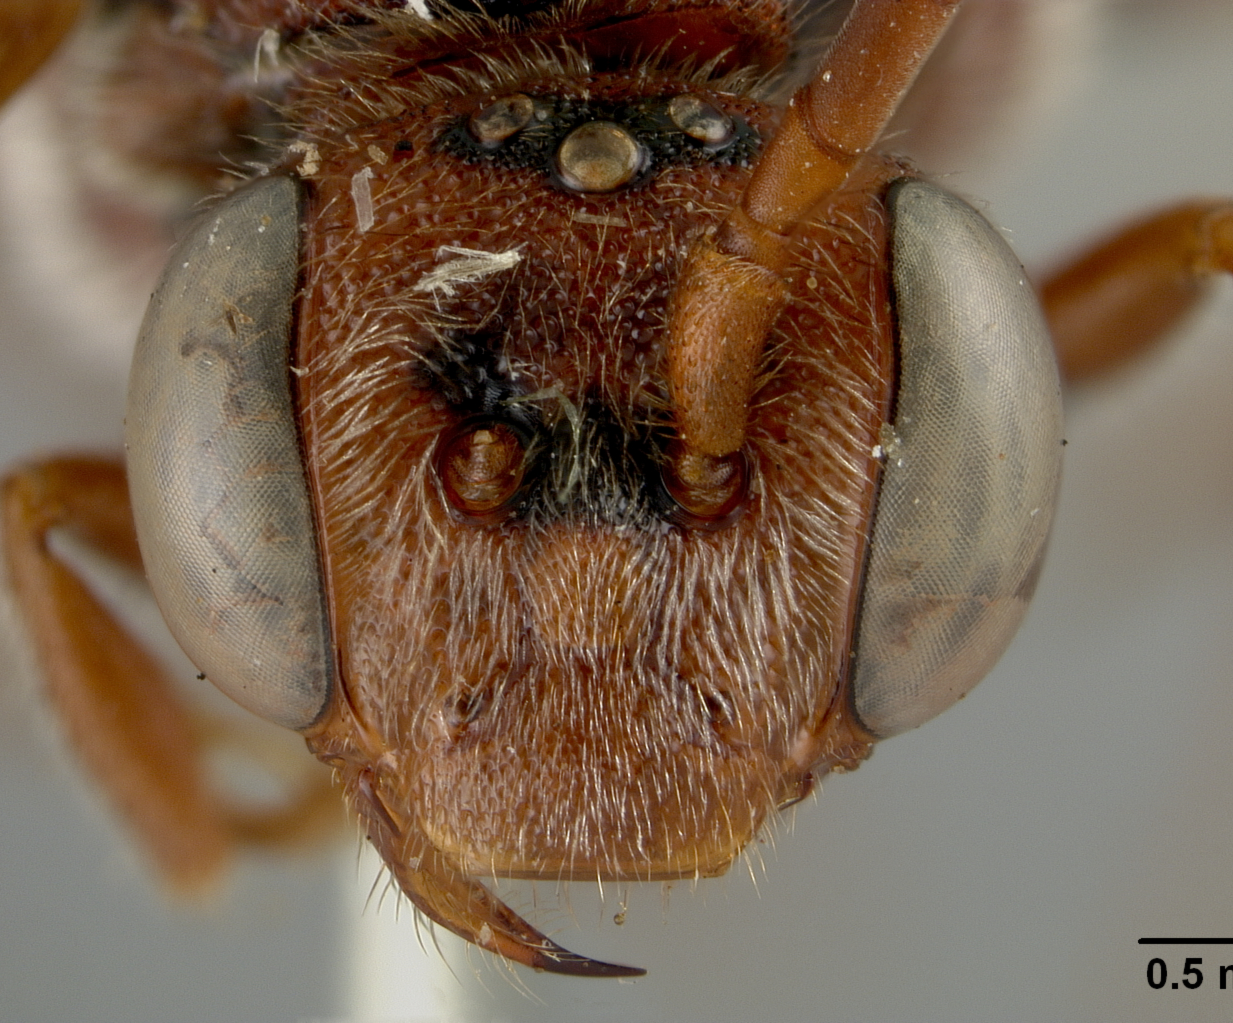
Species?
Nomada mera
